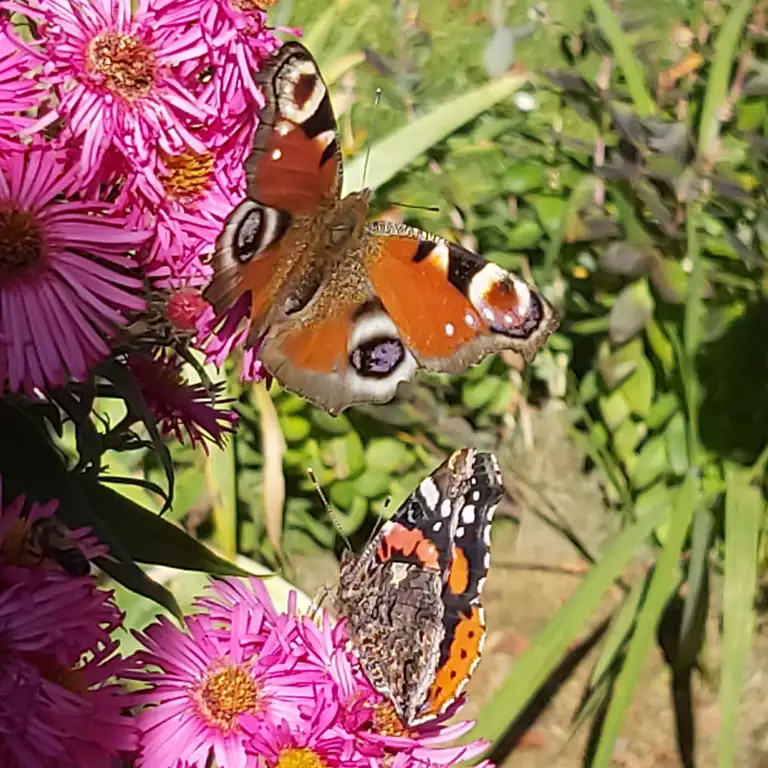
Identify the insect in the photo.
Aglais io
